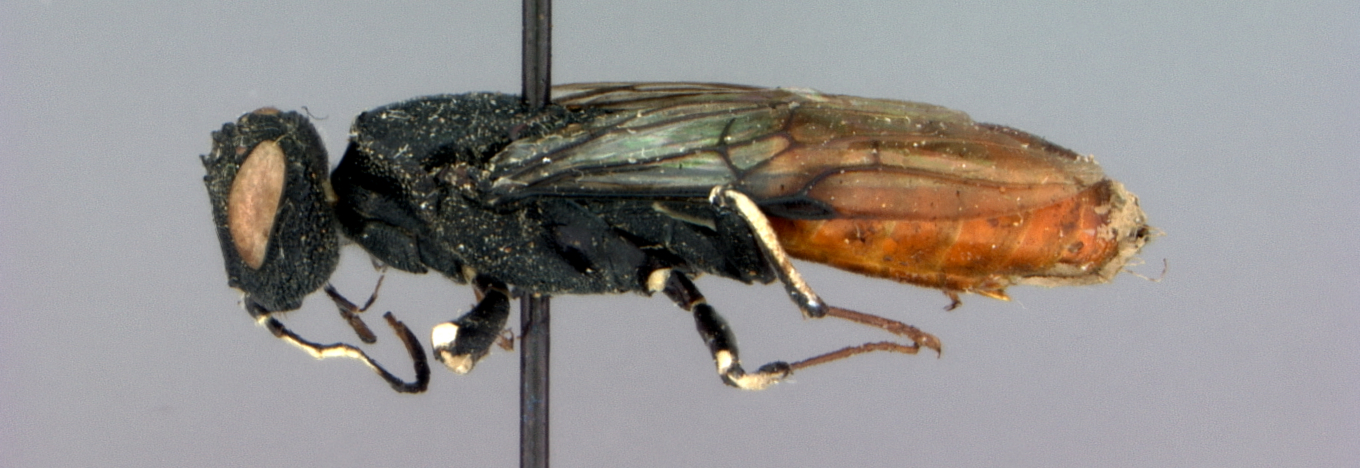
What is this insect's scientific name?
Oryssus pini
